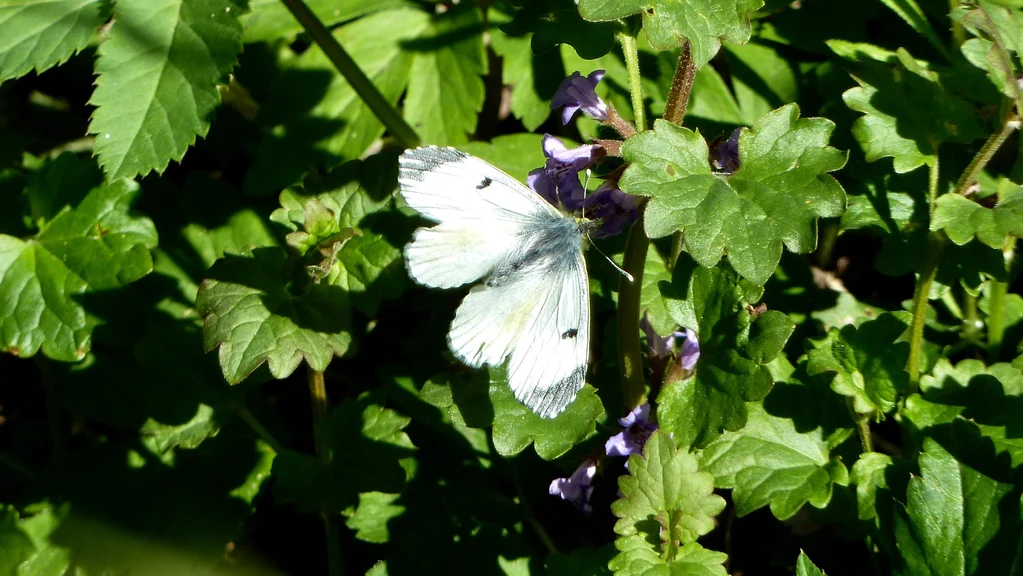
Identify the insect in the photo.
Anthocharis cardamines
